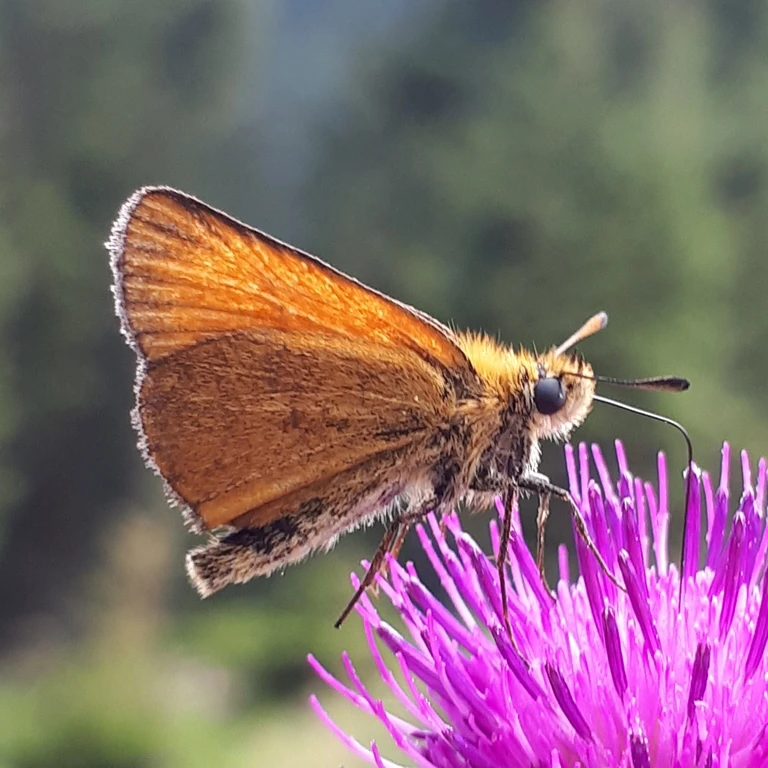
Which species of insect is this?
Thymelicus lineola
